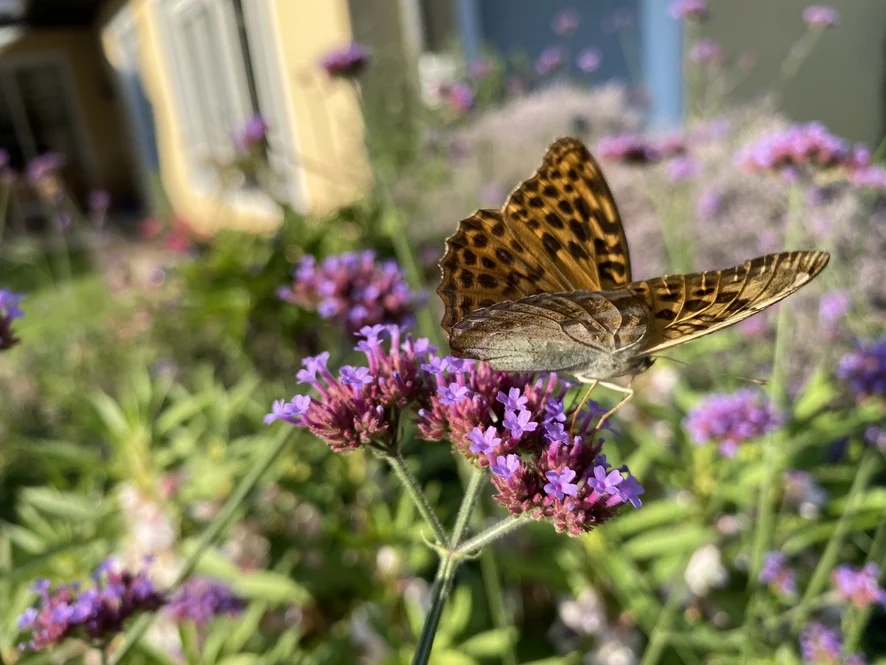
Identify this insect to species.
Argynnis paphia
